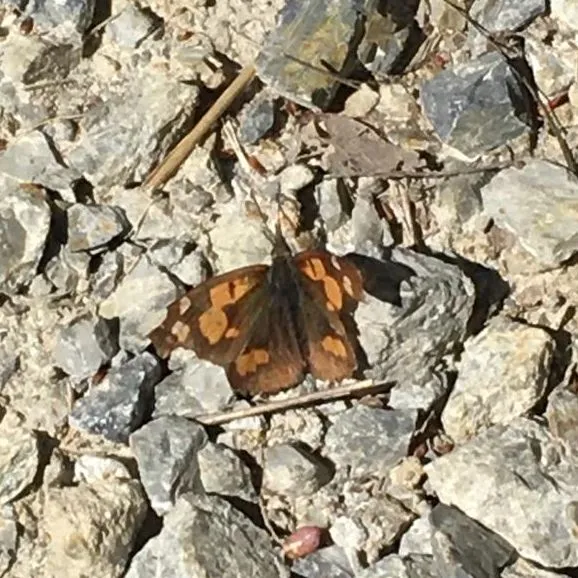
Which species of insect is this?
Libythea celtis
